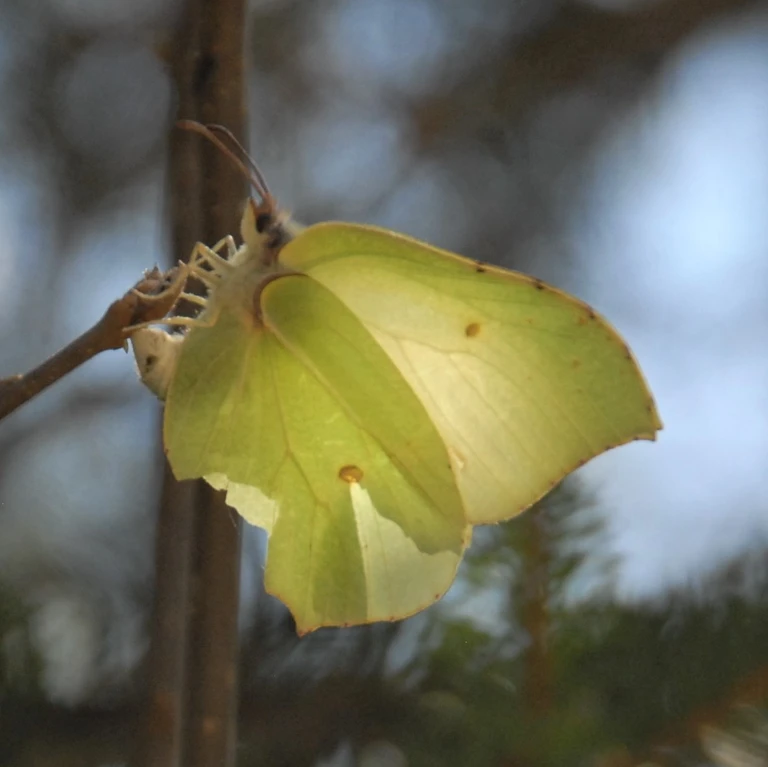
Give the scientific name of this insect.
Gonepteryx rhamni
